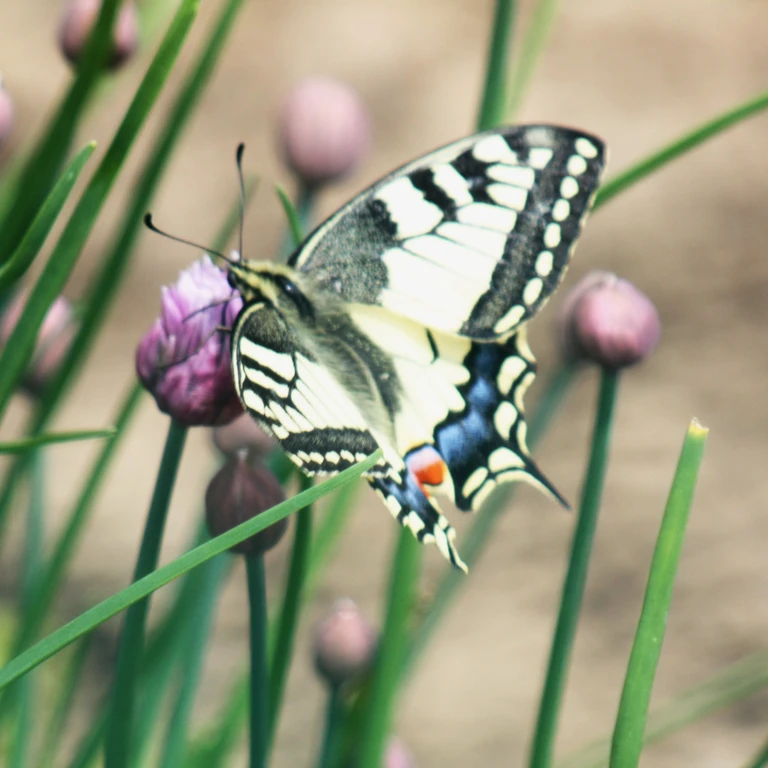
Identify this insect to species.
Papilio machaon
